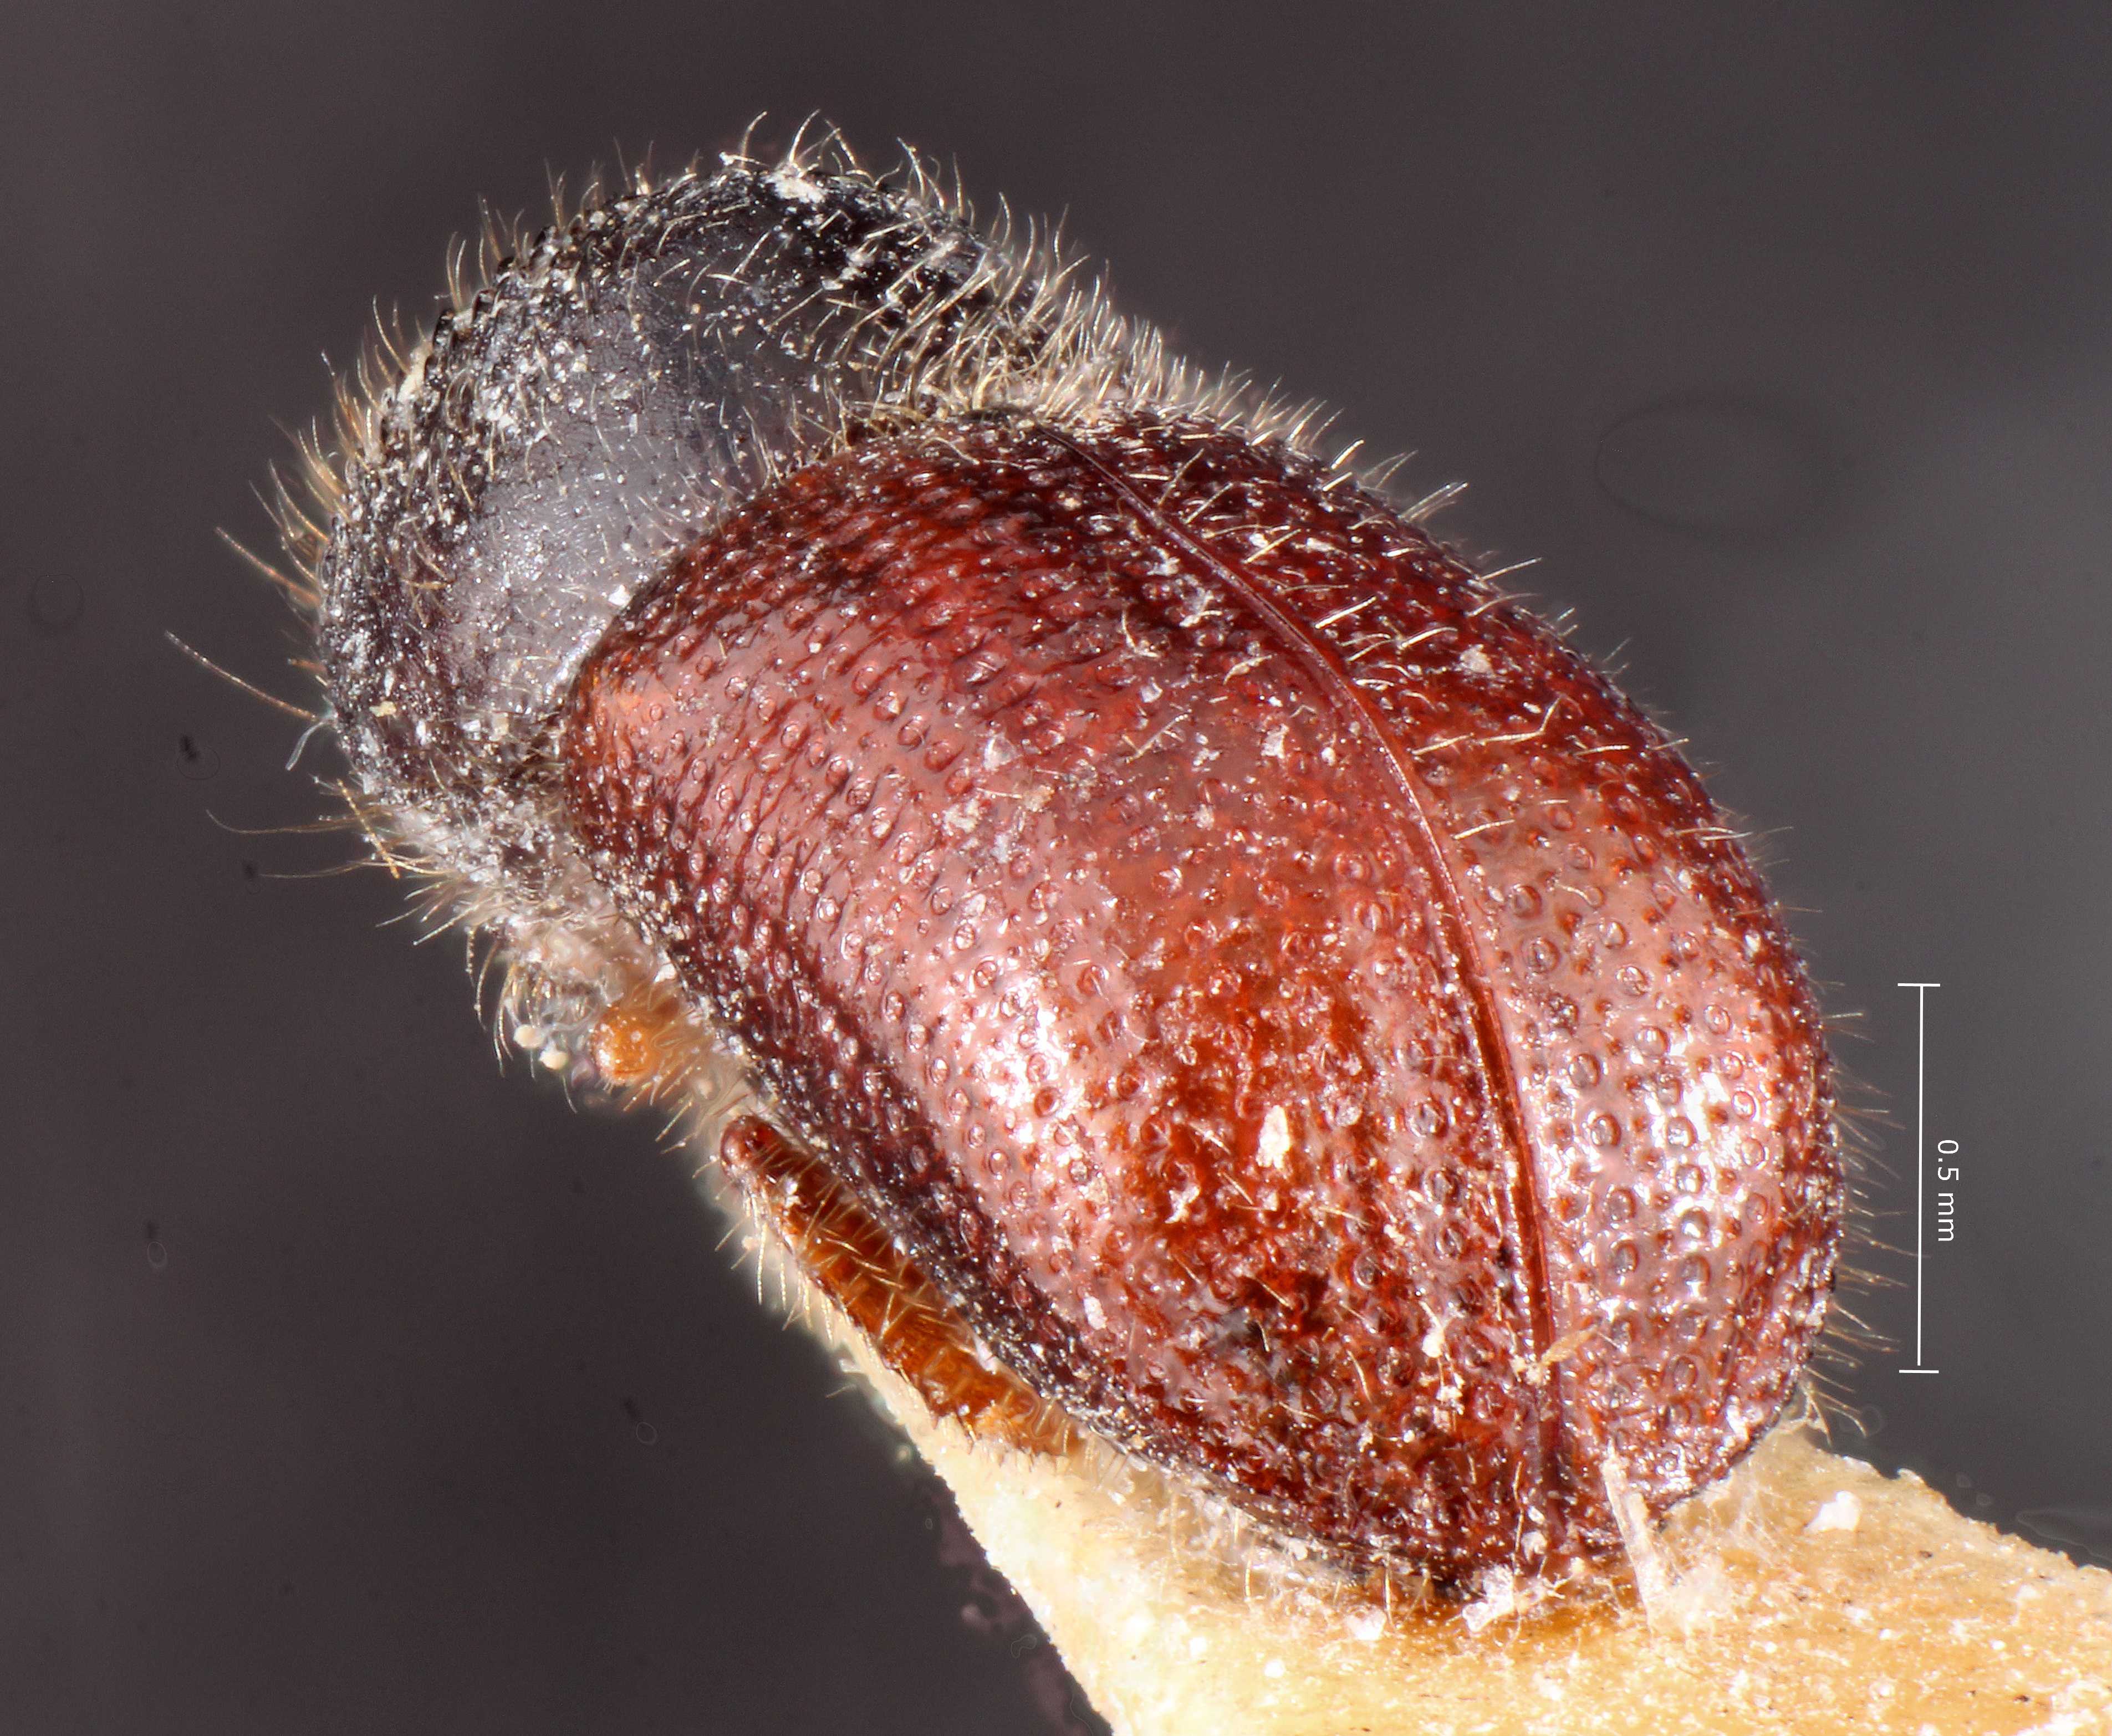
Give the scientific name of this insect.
Xyleborus khinganensis
